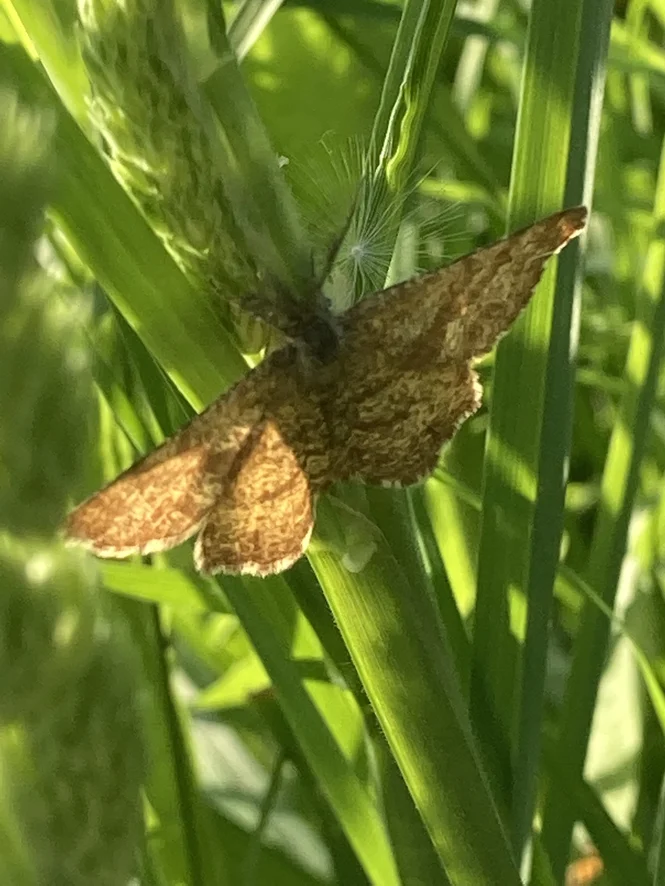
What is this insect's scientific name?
Ematurga atomaria
